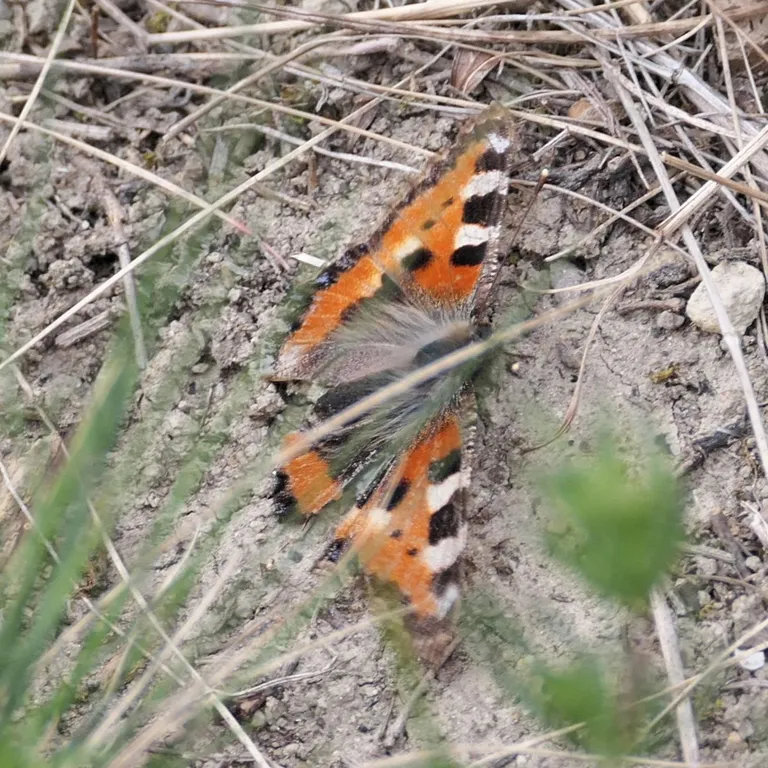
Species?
Aglais urticae
